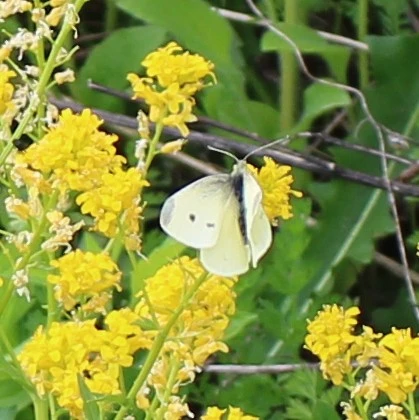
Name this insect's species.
Pieris rapae
